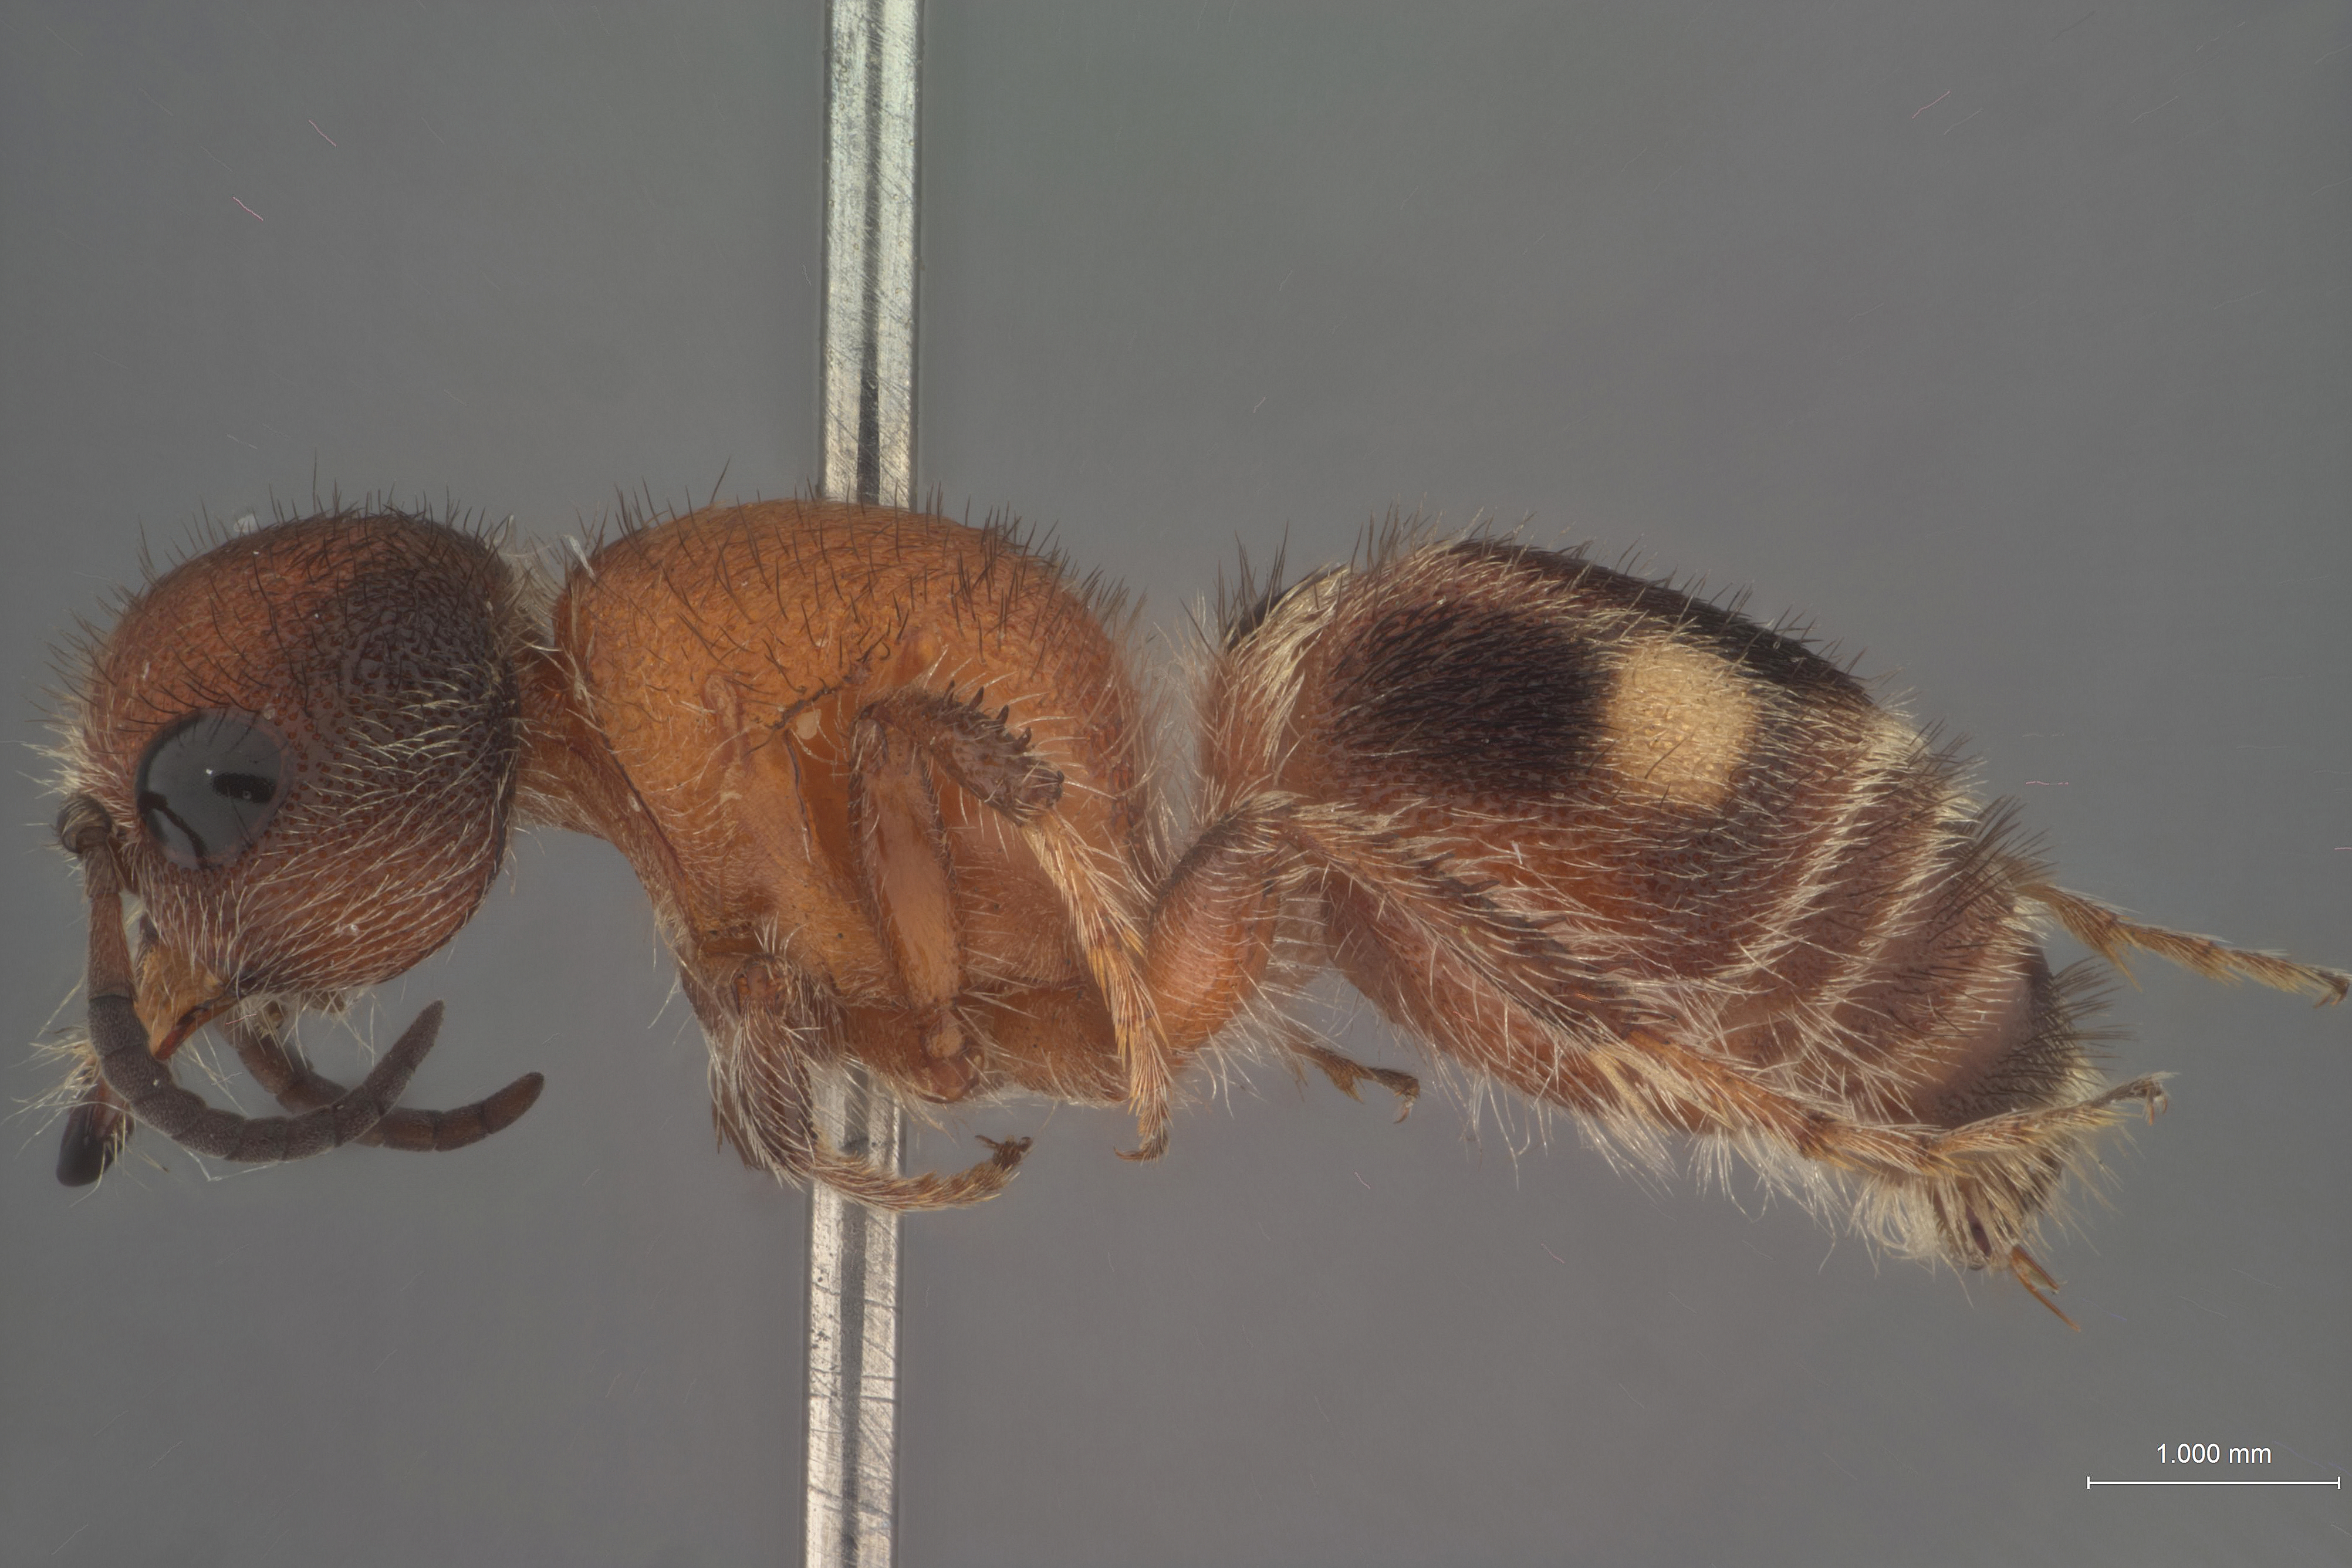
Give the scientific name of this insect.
Pseudomethoca bethae
